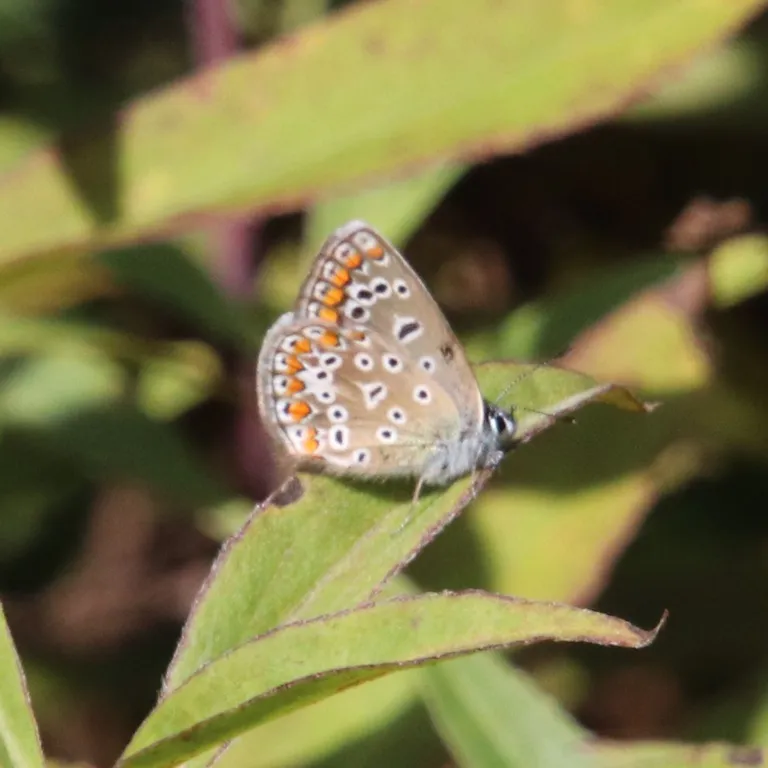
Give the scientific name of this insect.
Polyommatus icarus
